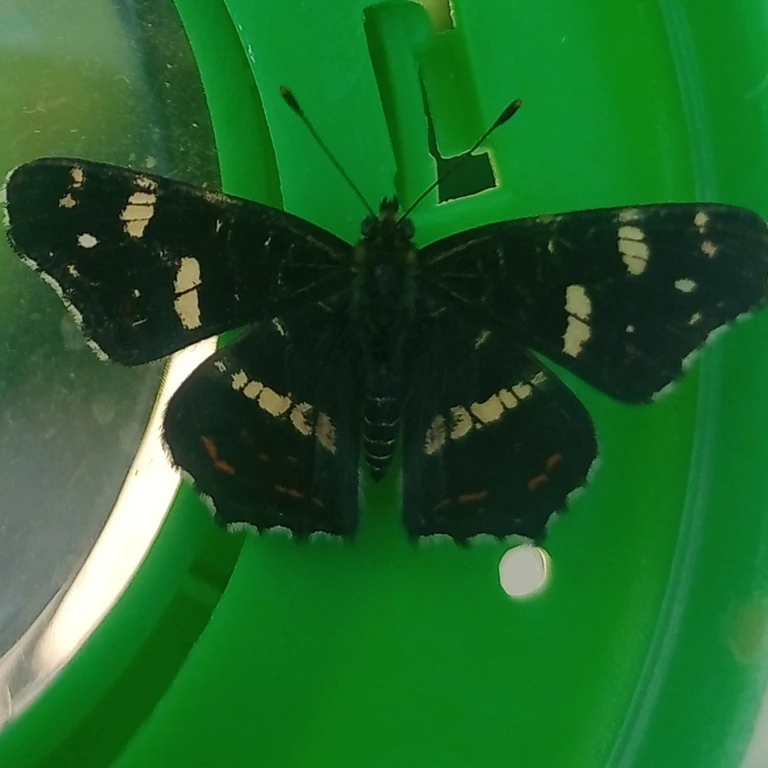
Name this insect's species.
Araschnia levana
